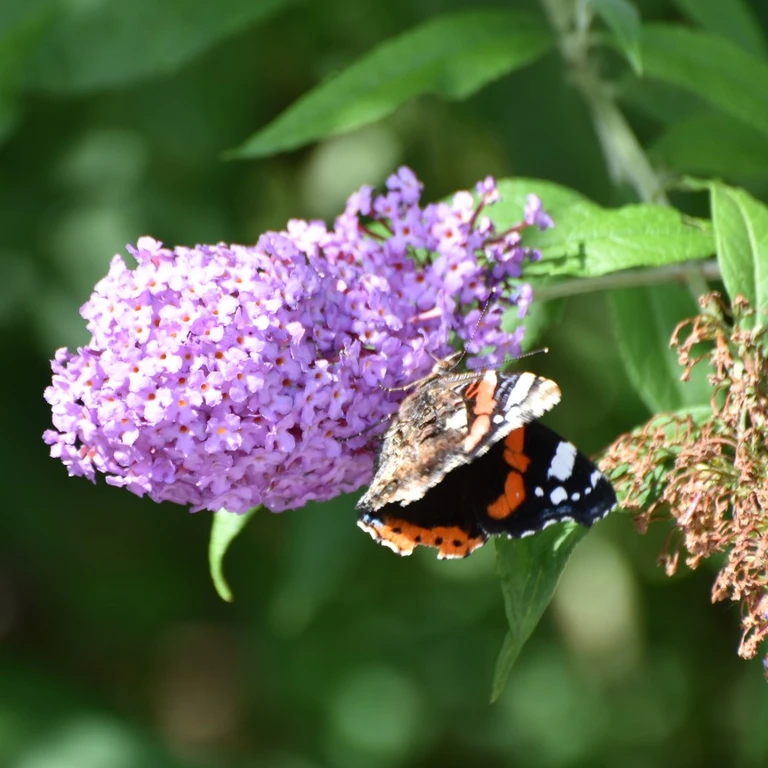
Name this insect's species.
Vanessa atalanta
